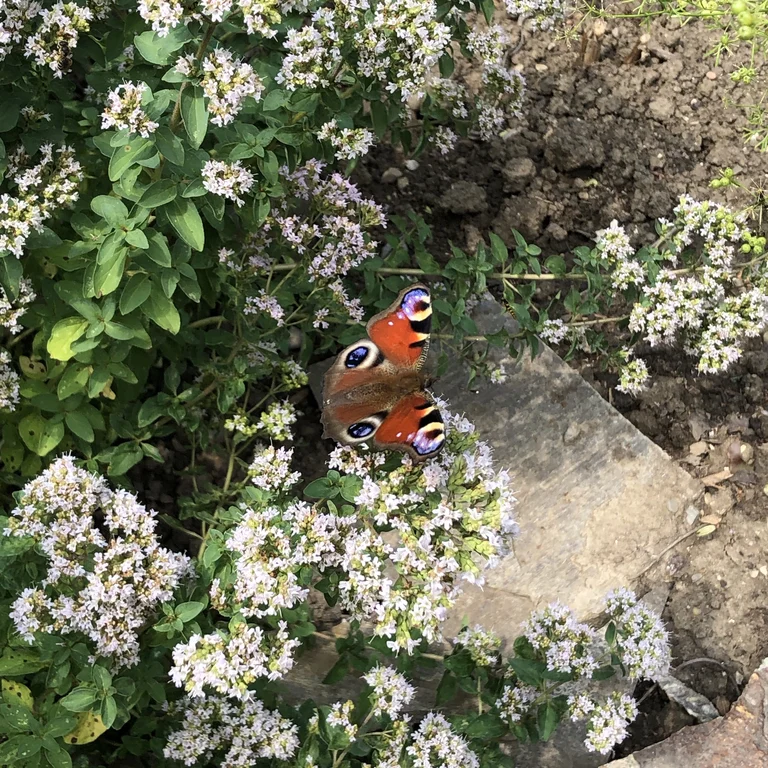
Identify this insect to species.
Aglais io
